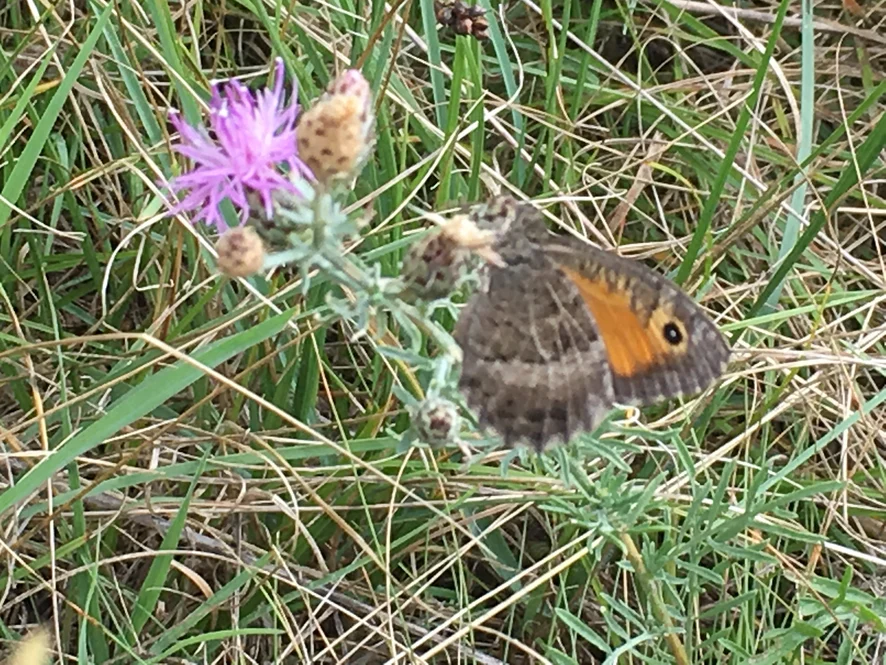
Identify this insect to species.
Arethusana arethusa
